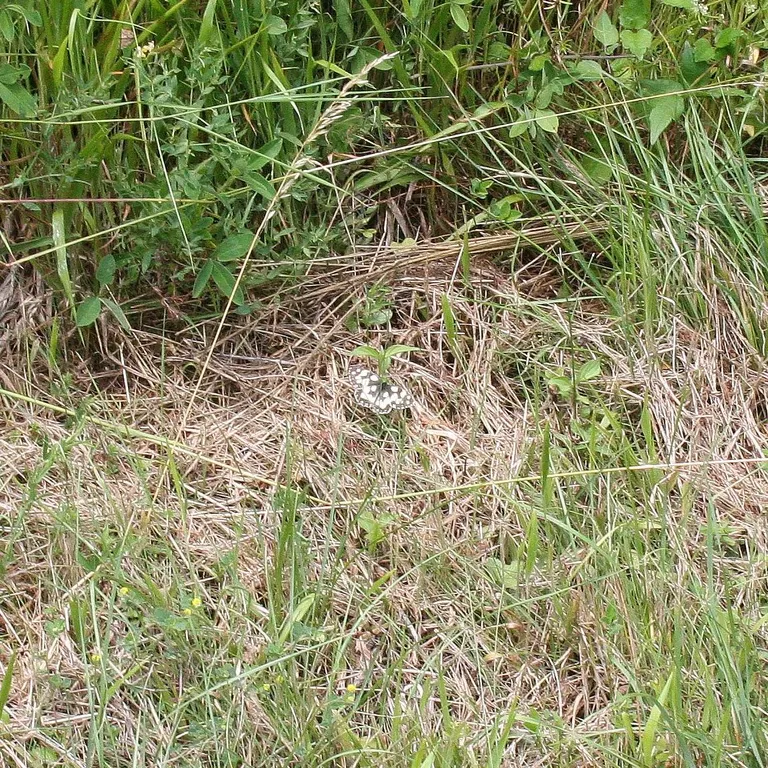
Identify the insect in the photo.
Melanargia galathea
